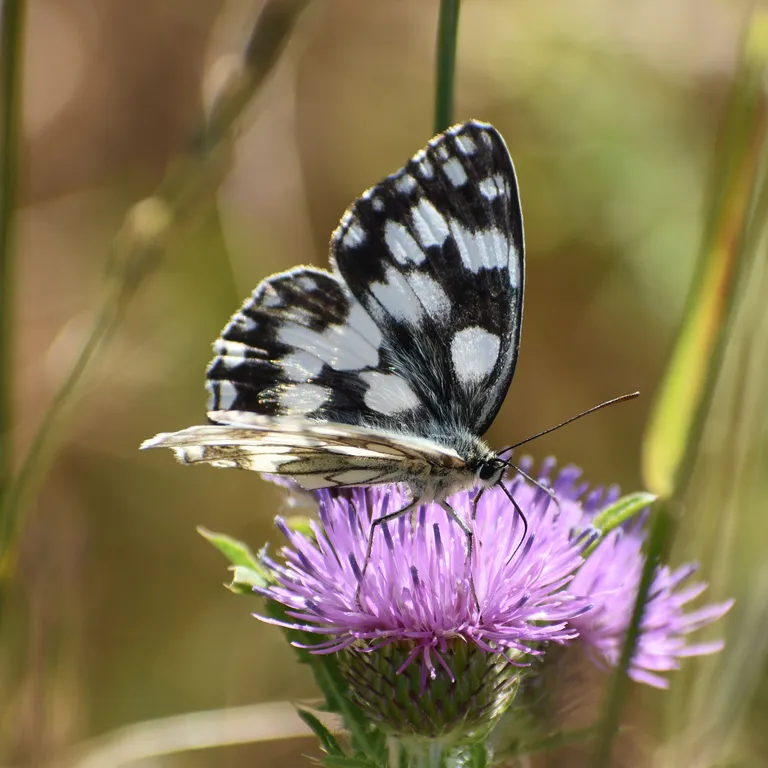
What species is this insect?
Melanargia galathea
